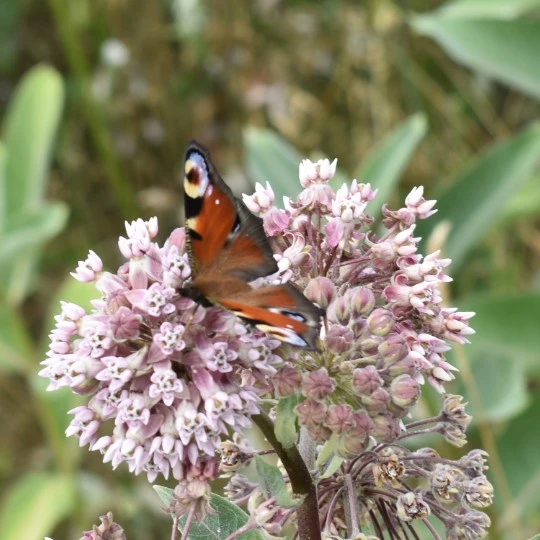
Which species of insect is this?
Aglais io
